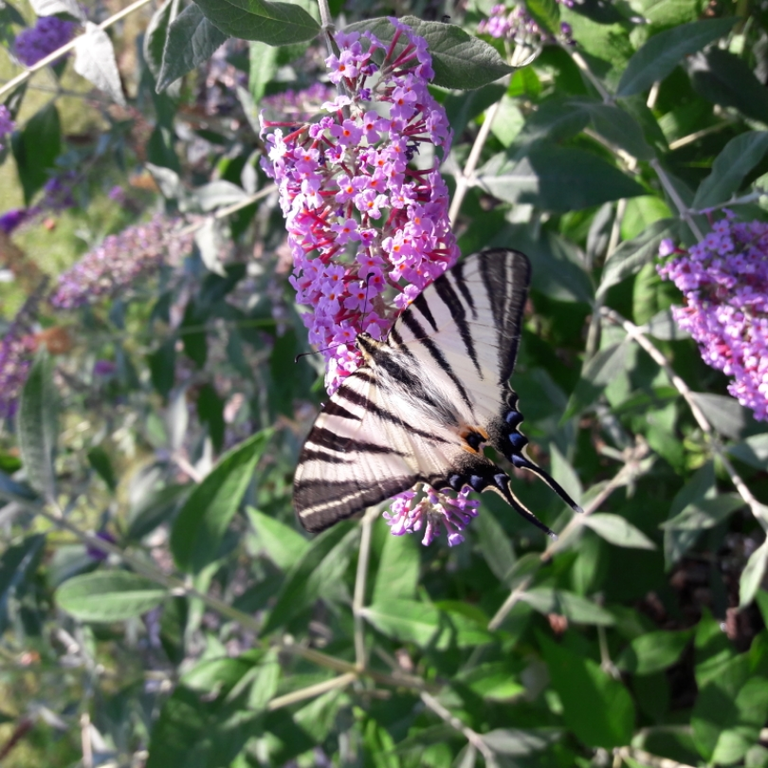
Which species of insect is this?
Iphiclides podalirius
